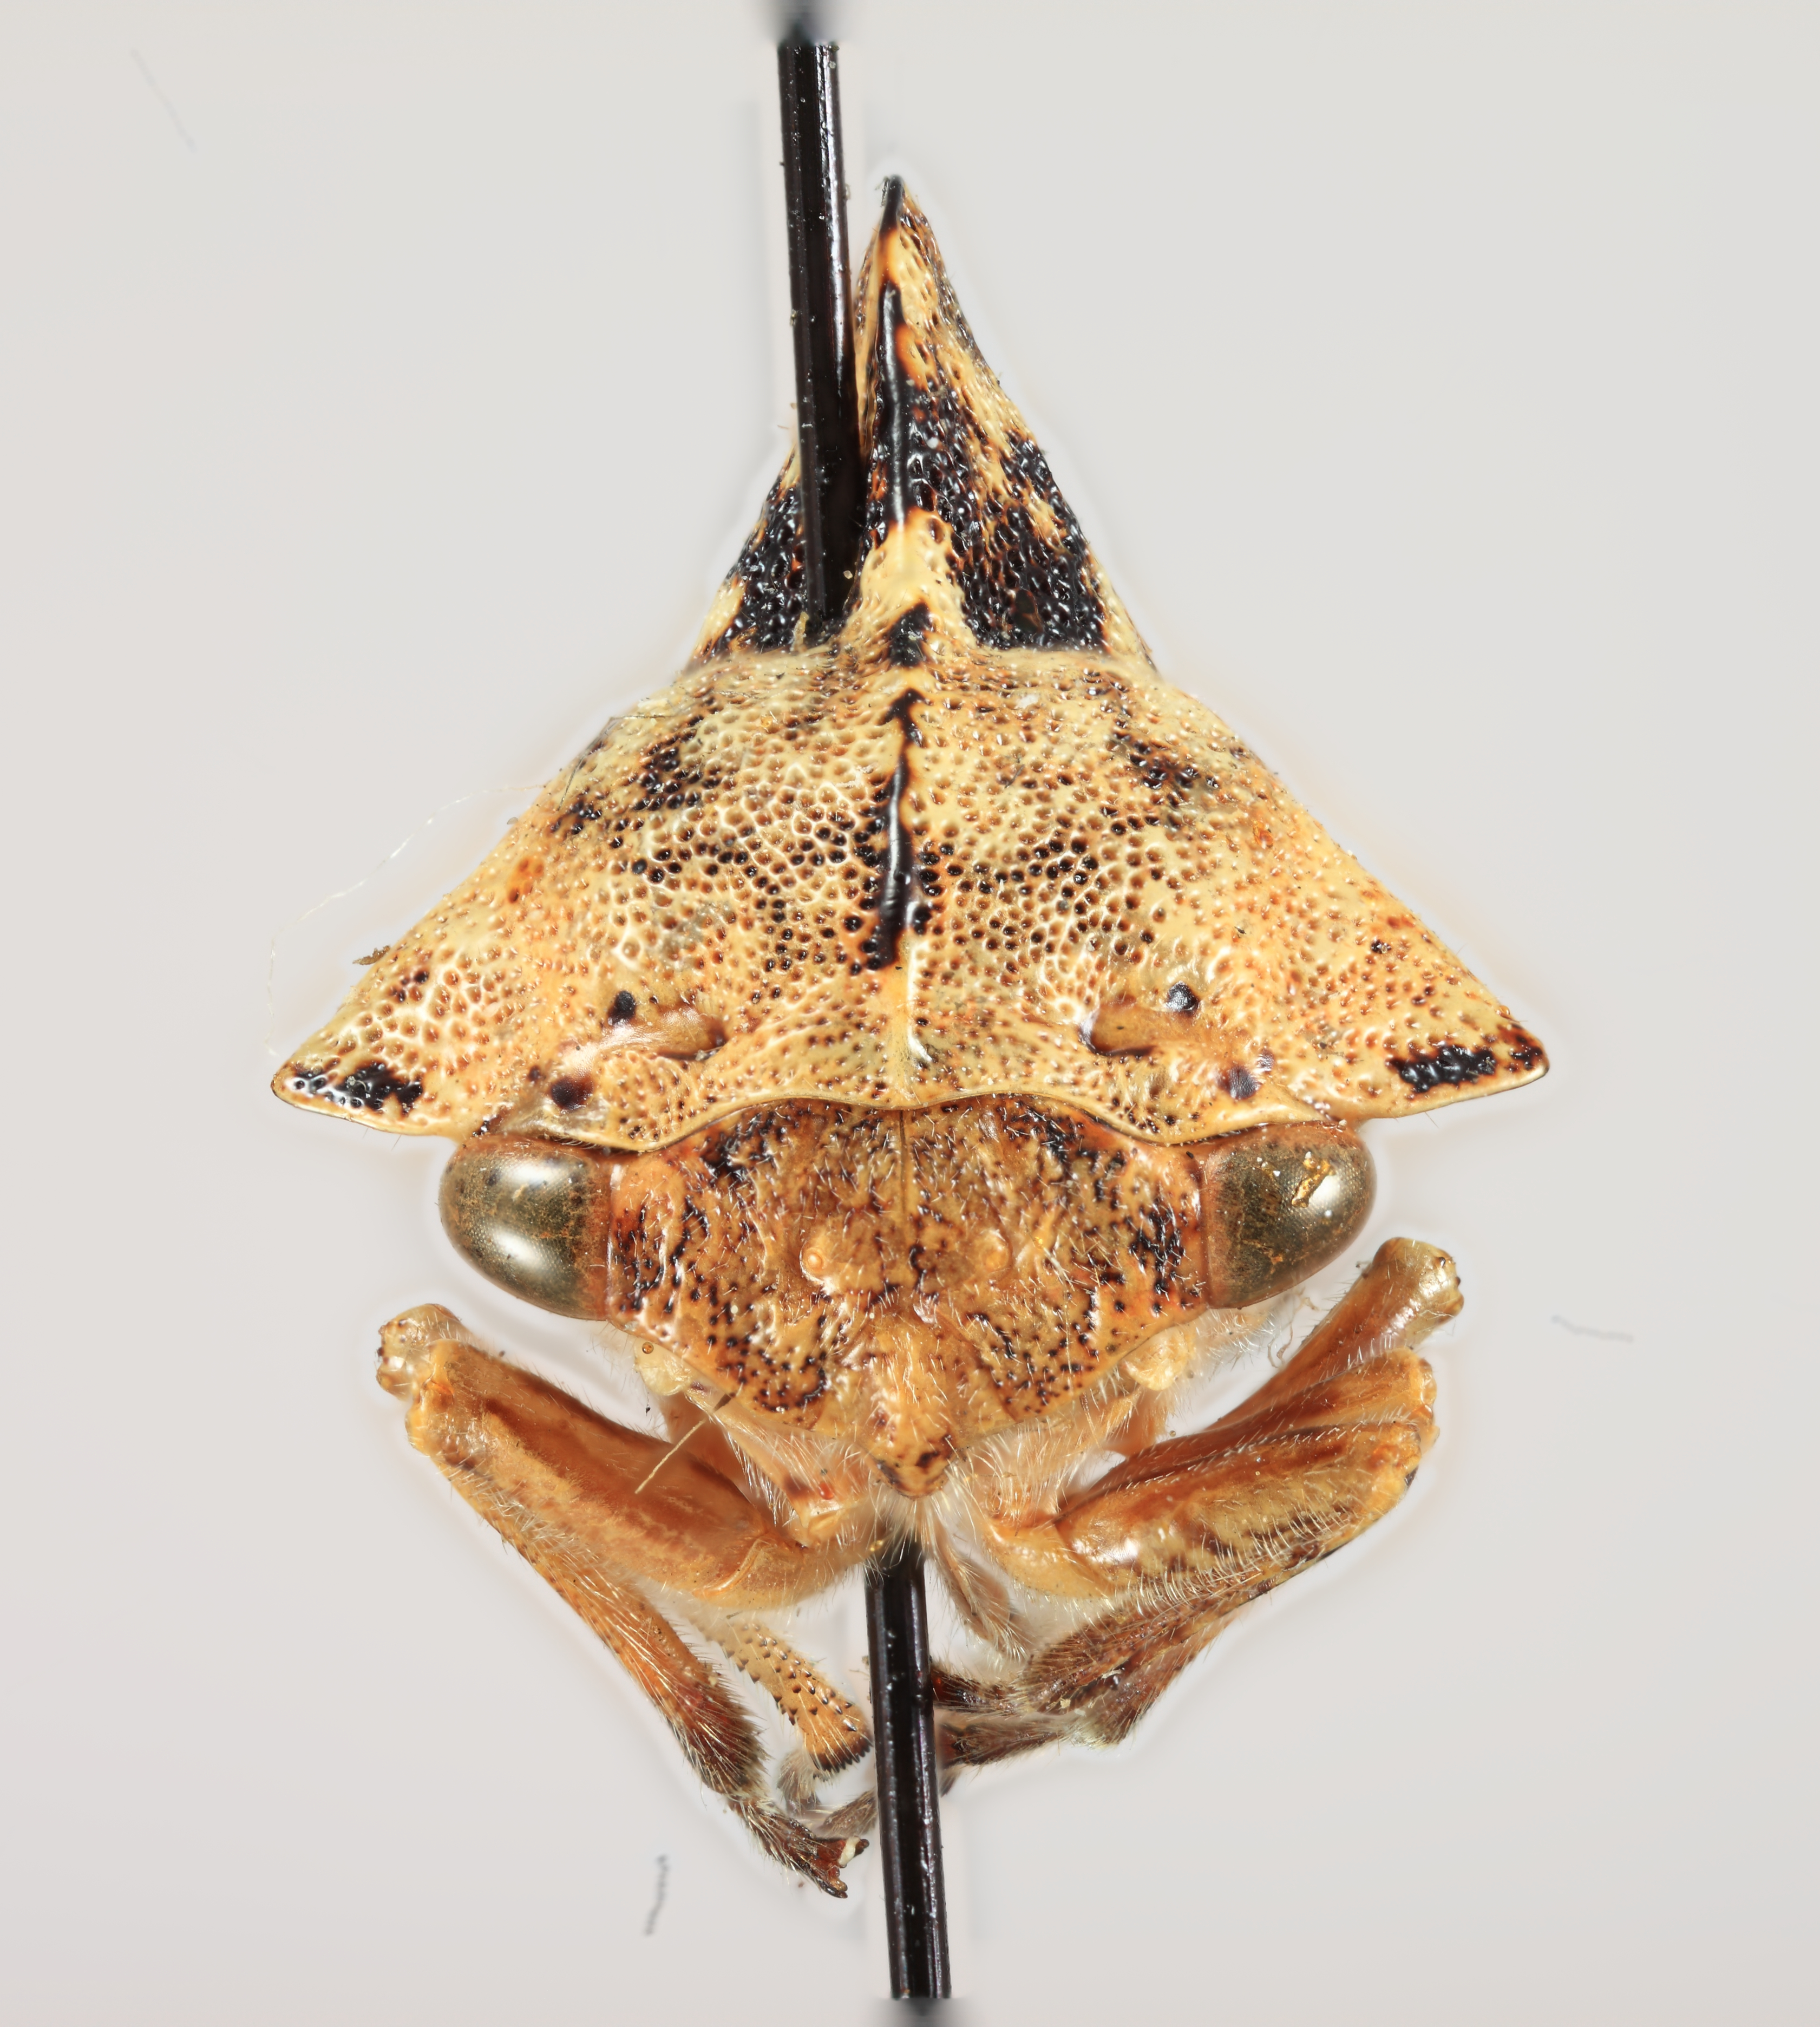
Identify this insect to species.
Heliria fitchi
